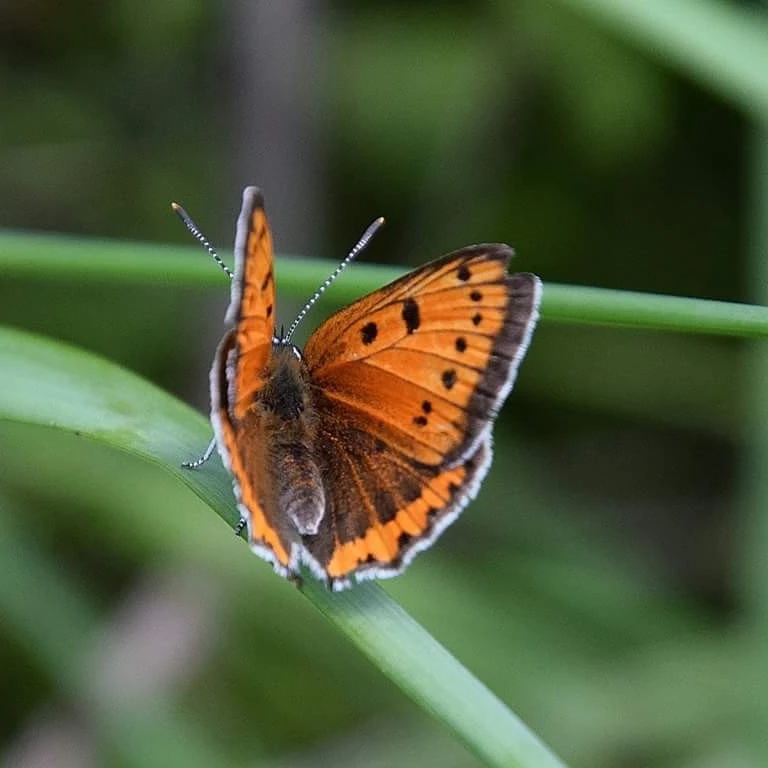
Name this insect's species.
Lycaena dispar
